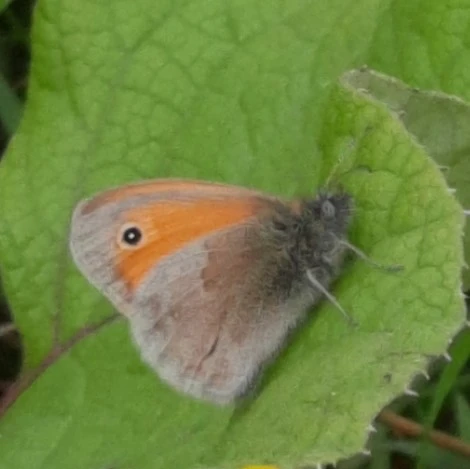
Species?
Coenonympha pamphilus
